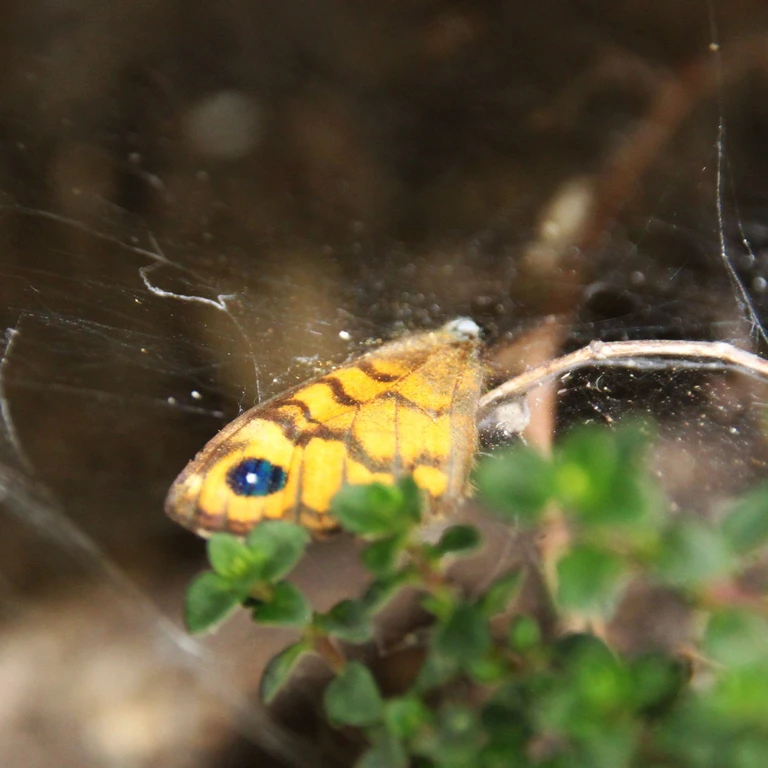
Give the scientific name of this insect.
Lasiommata megera (also Pararge megera)
